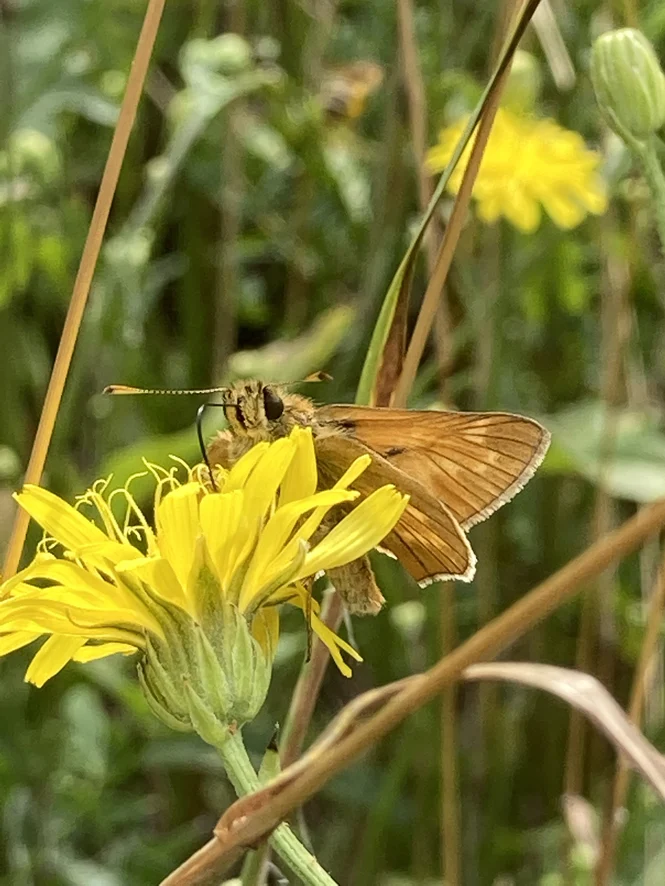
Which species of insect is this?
Ochlodes sylvanus (also Ochlodes venata)
